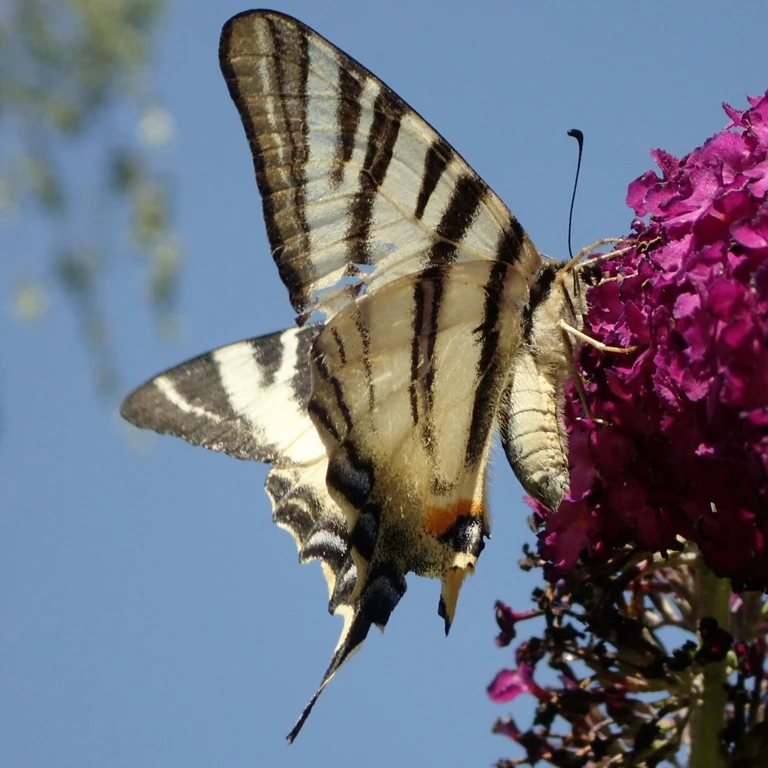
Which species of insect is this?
Iphiclides podalirius
